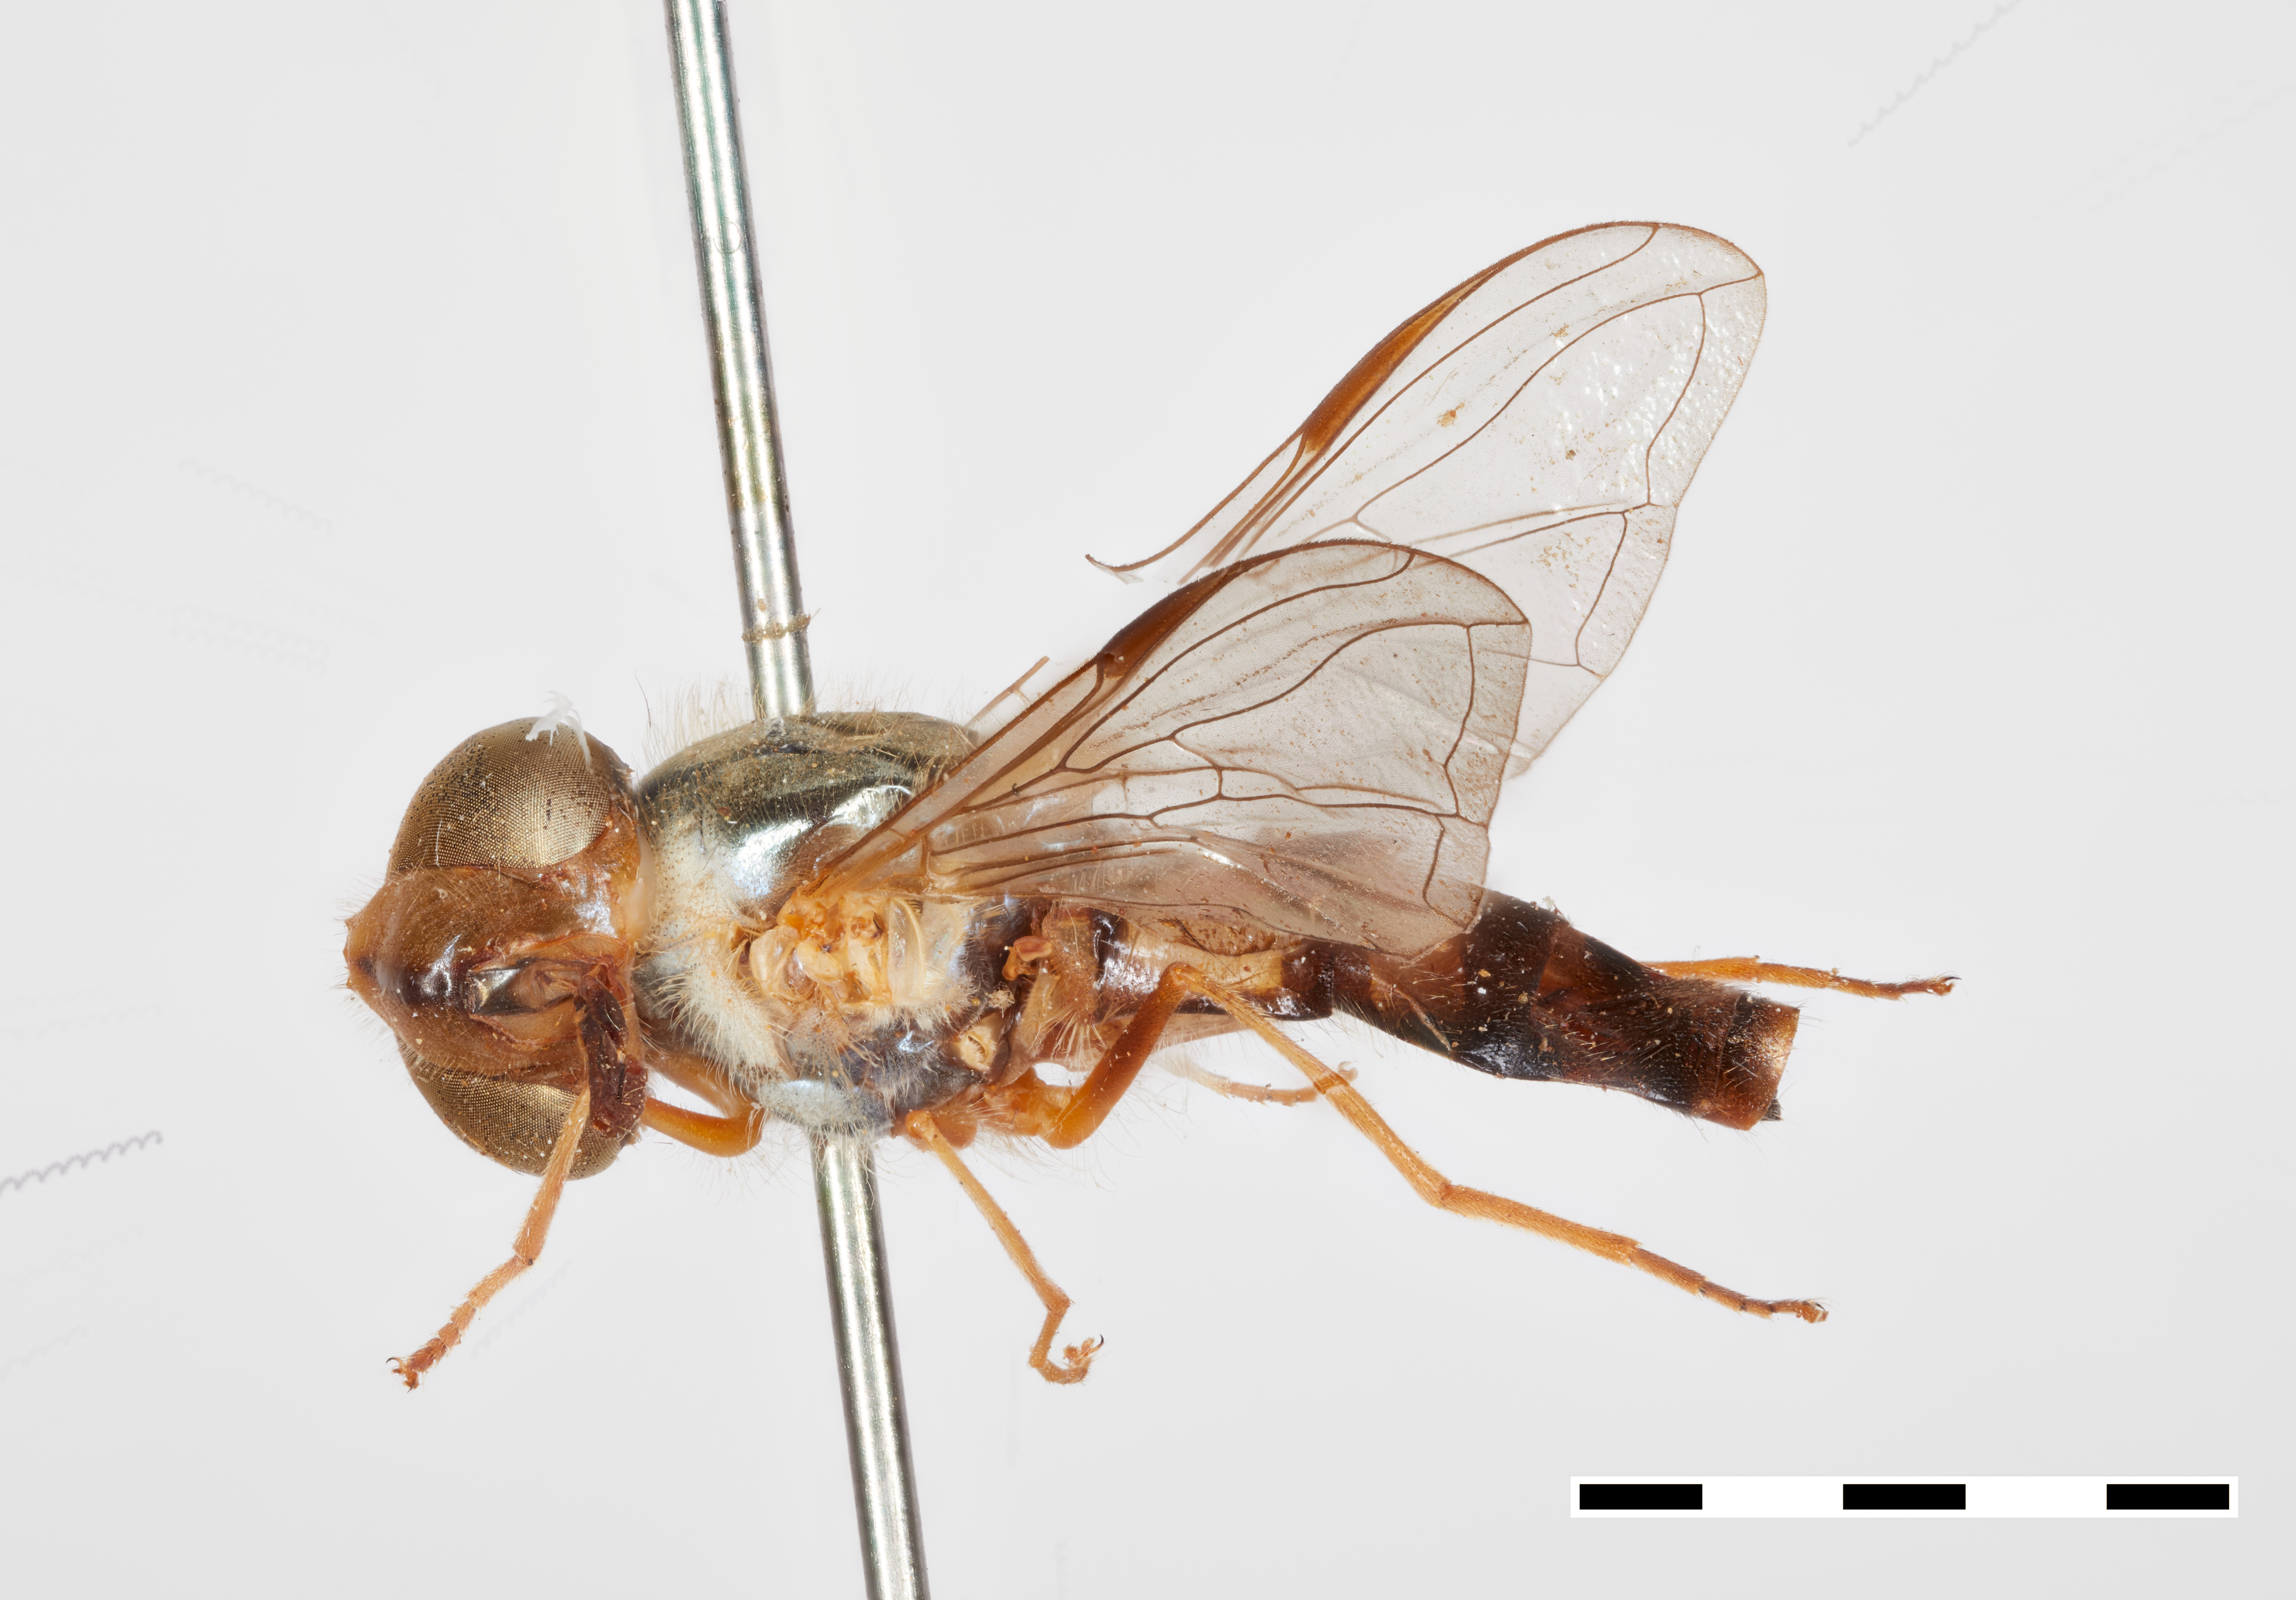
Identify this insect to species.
Dasysyrphus pandu
